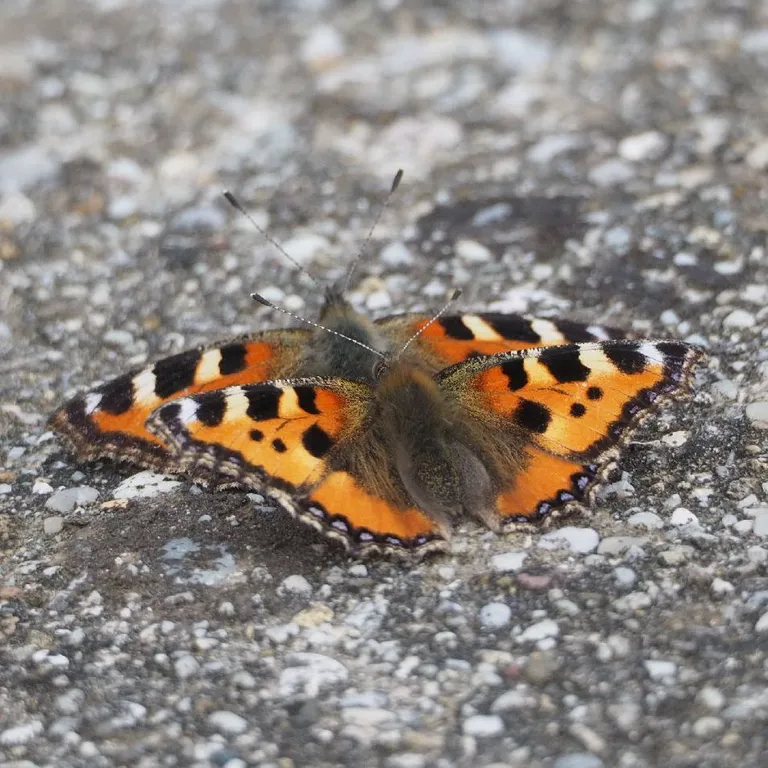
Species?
Aglais urticae
